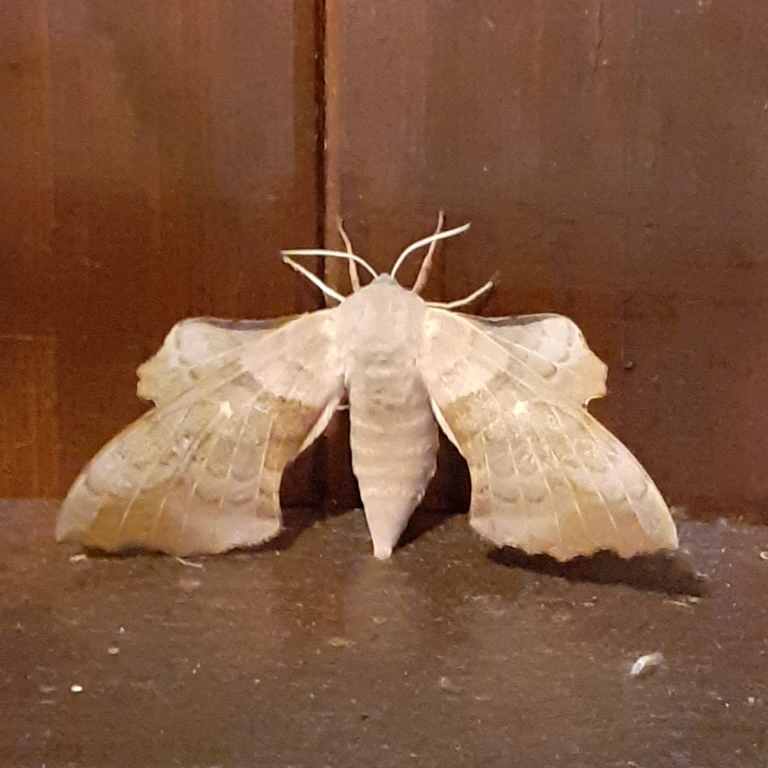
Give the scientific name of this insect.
Laothoe populi
